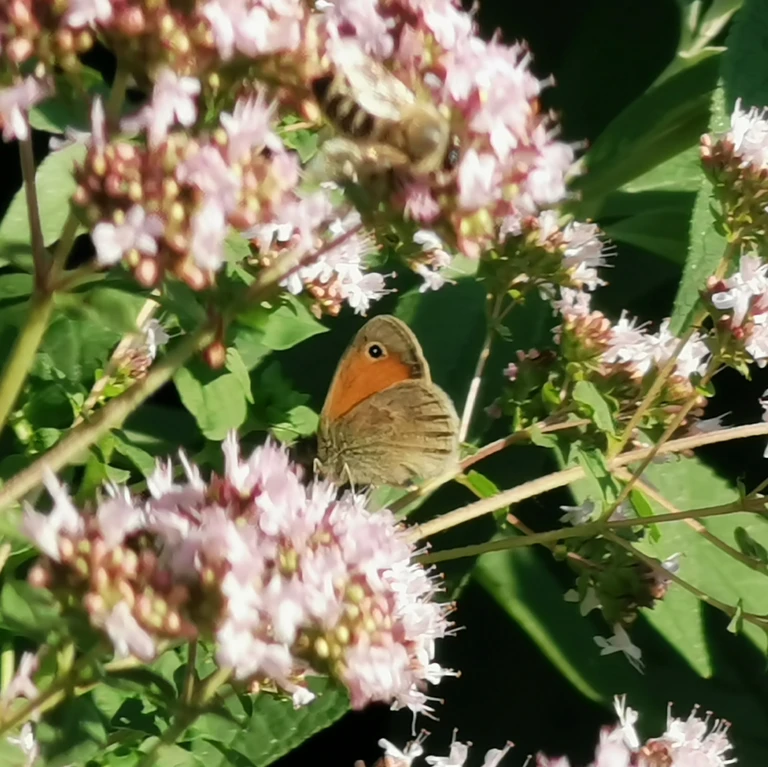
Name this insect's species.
Coenonympha pamphilus
